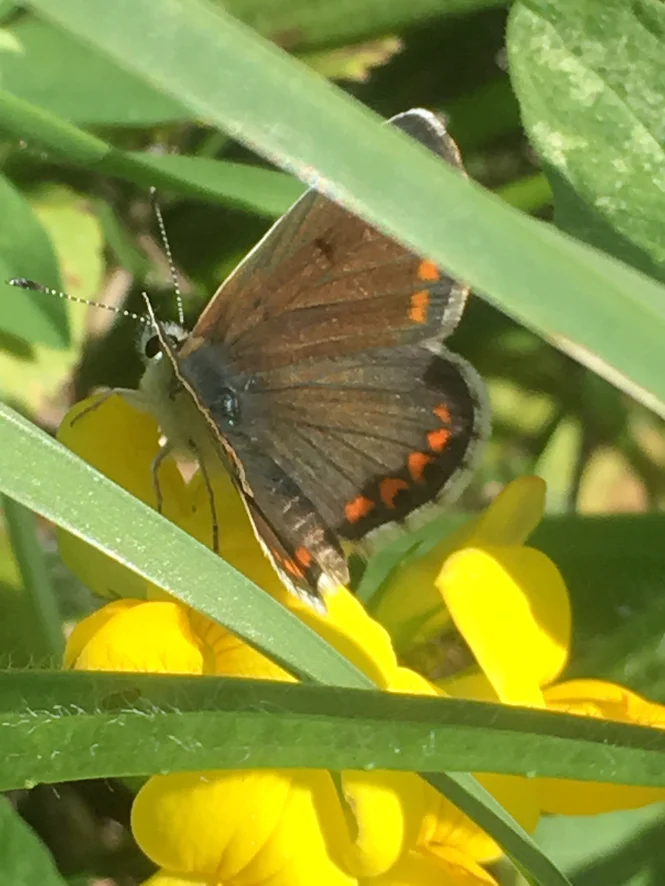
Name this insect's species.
Aricia agestis/artaxerxes
